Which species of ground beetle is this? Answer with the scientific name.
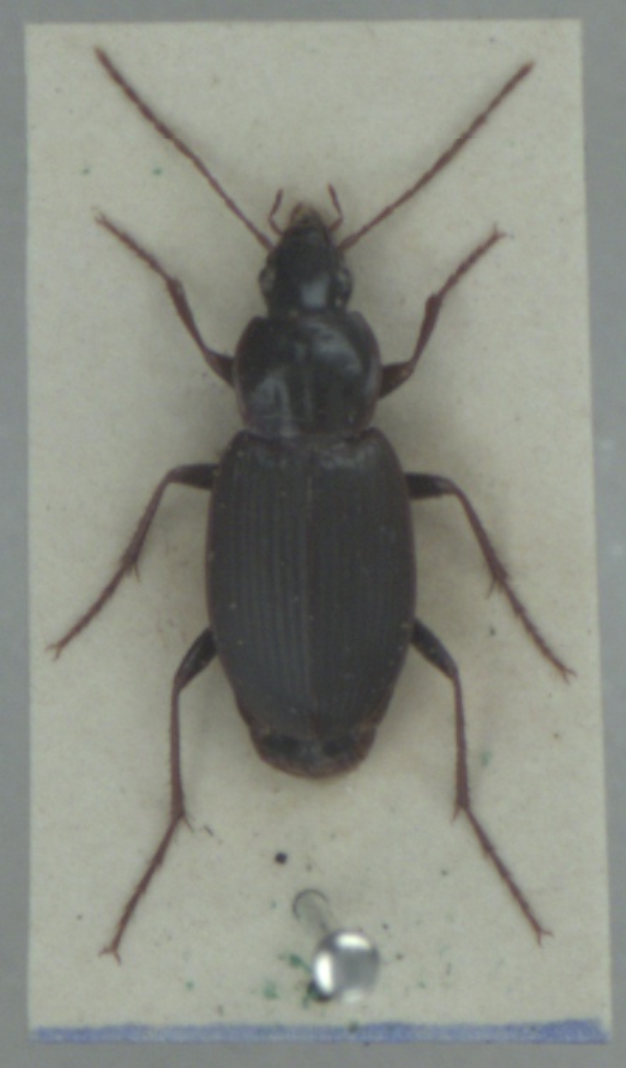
Calathus rotundicollis
